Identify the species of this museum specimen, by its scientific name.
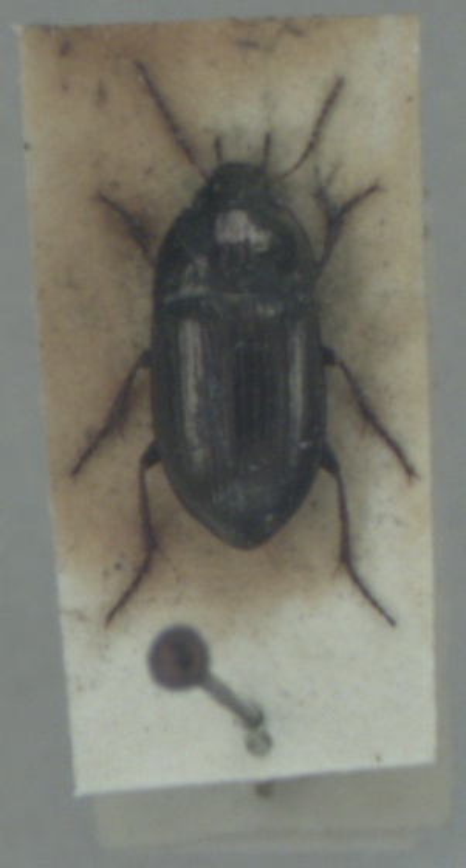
Amara communis
